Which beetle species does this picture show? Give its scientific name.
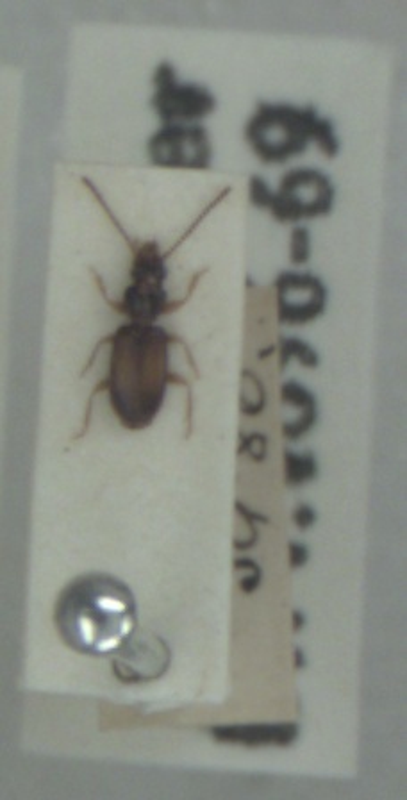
Perileptus areolatus
